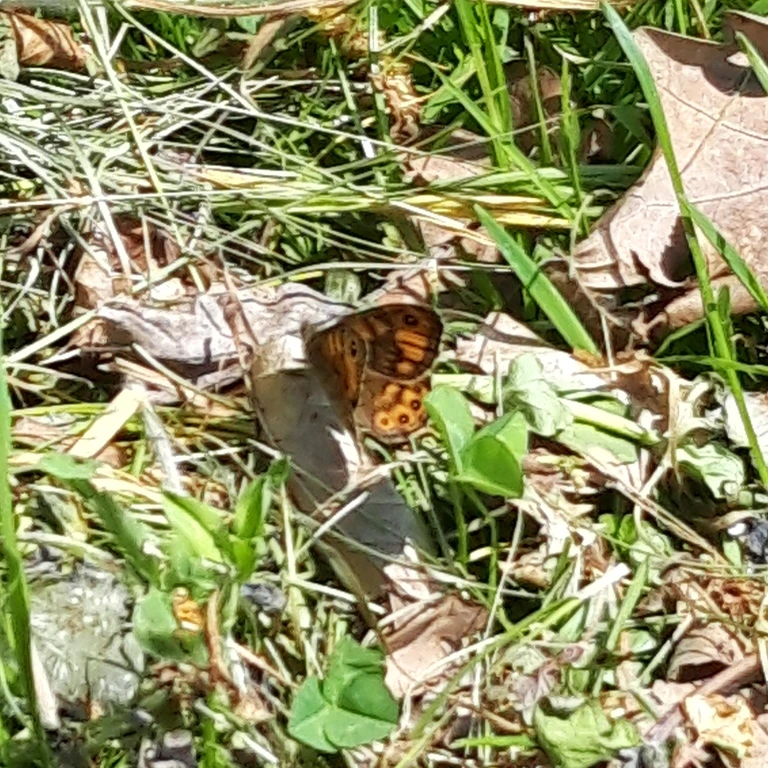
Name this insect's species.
Lasiommata megera (also Pararge megera)
